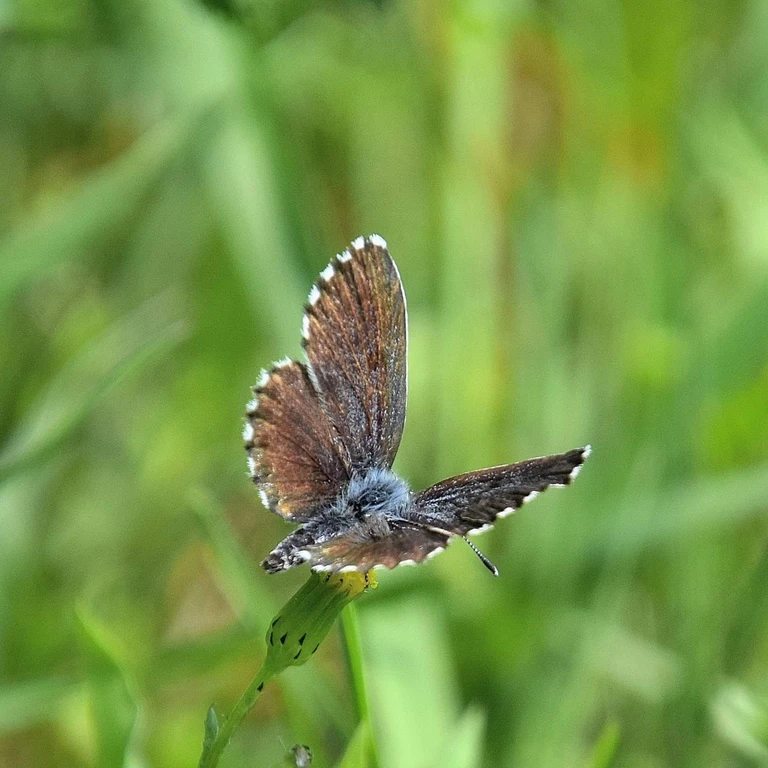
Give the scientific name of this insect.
Scolitantides orion
